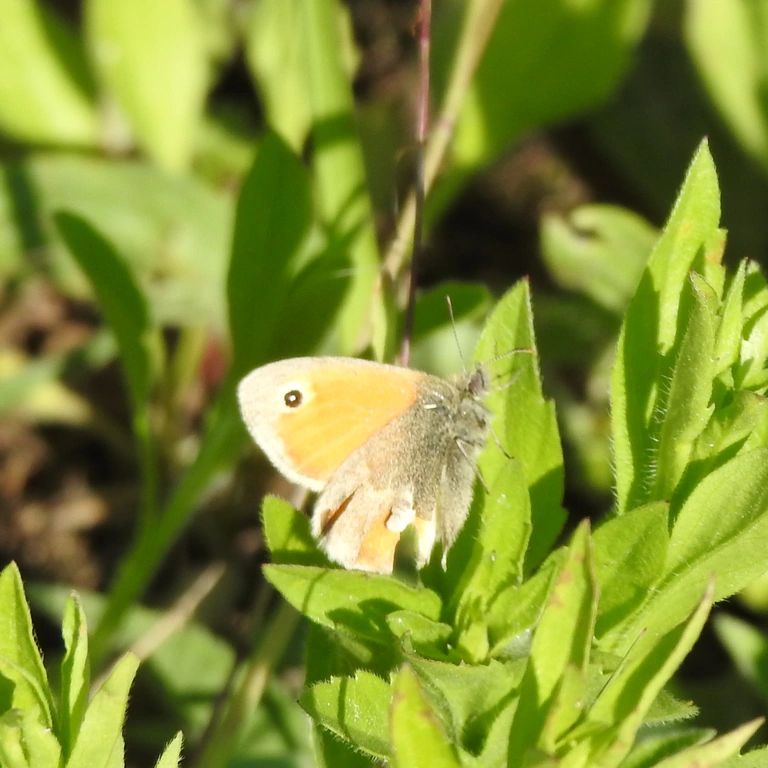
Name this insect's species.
Coenonympha pamphilus
